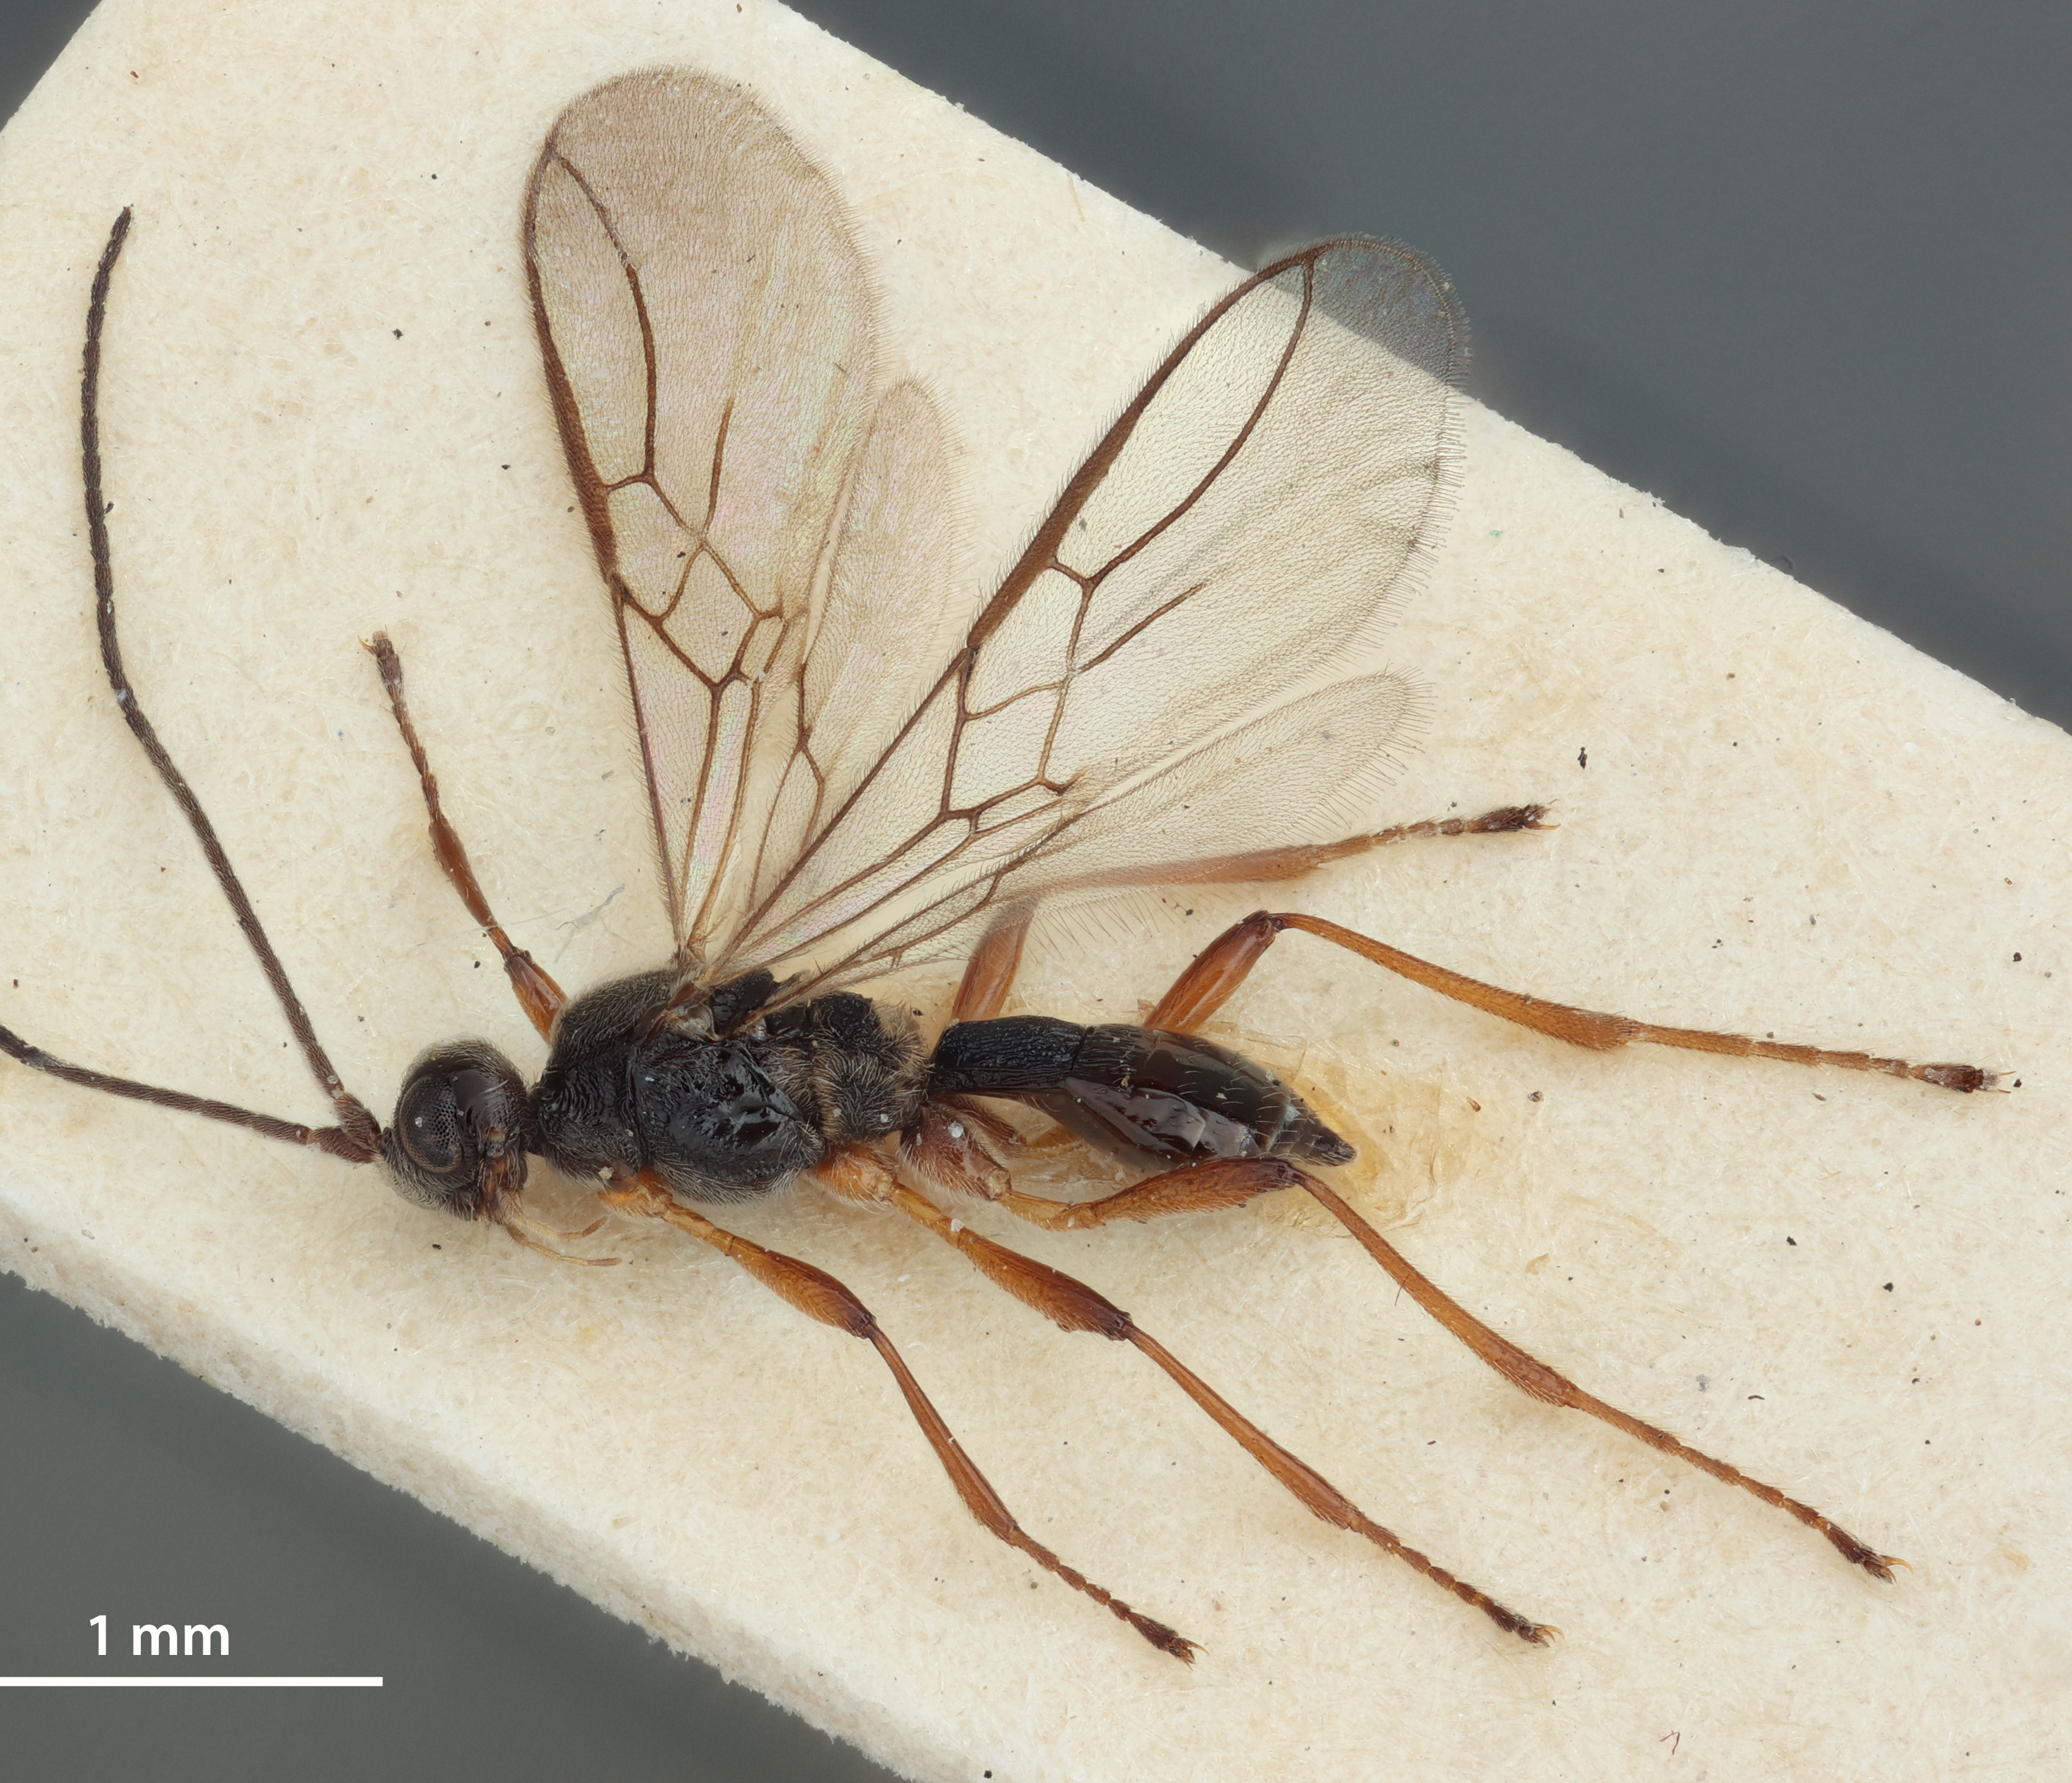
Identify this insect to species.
Chorebus scabrifossa
